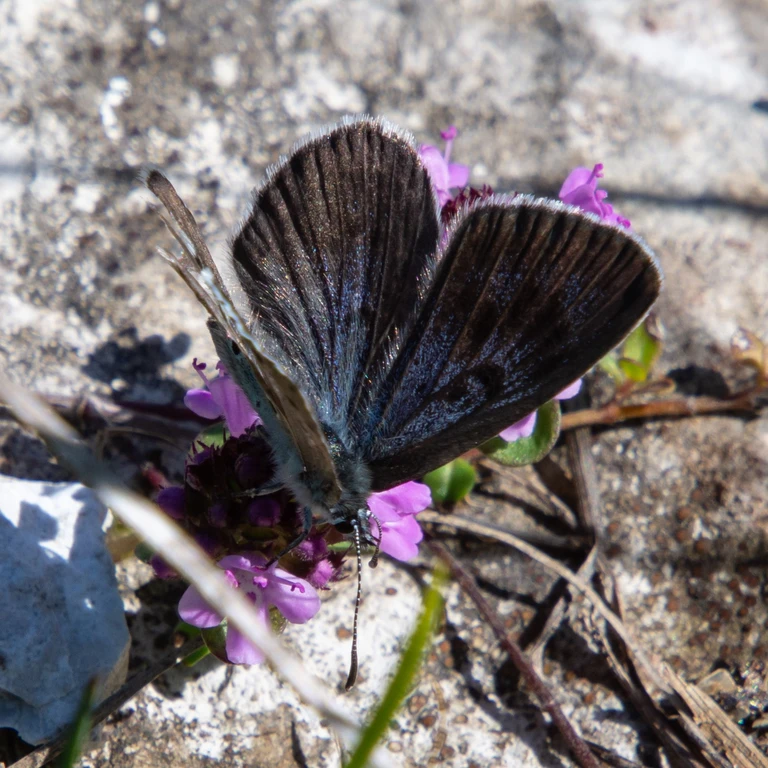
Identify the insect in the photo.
Phengaris arion (also Maculinea arion)
